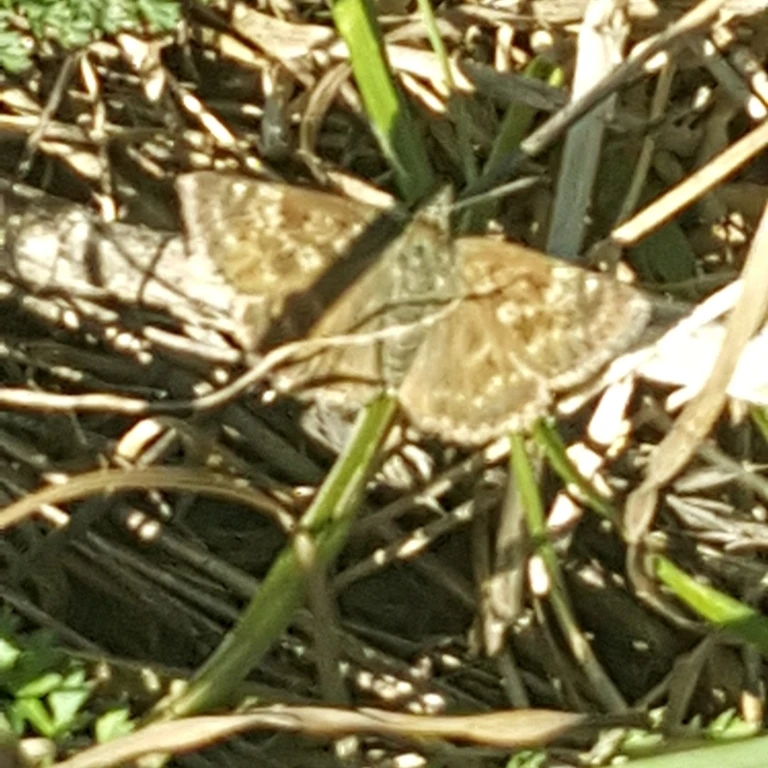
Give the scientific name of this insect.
Erynnis tages
